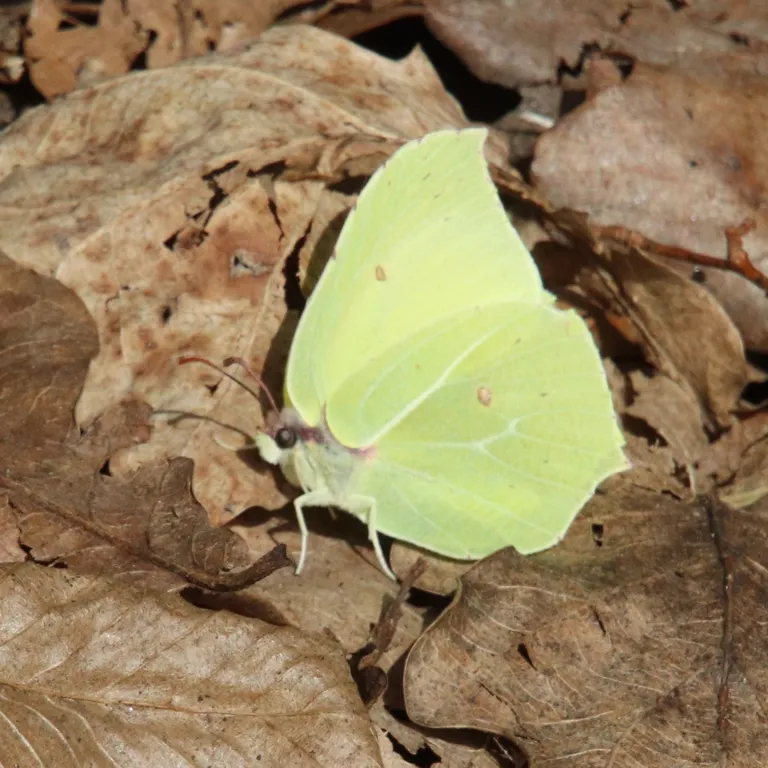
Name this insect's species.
Gonepteryx rhamni
